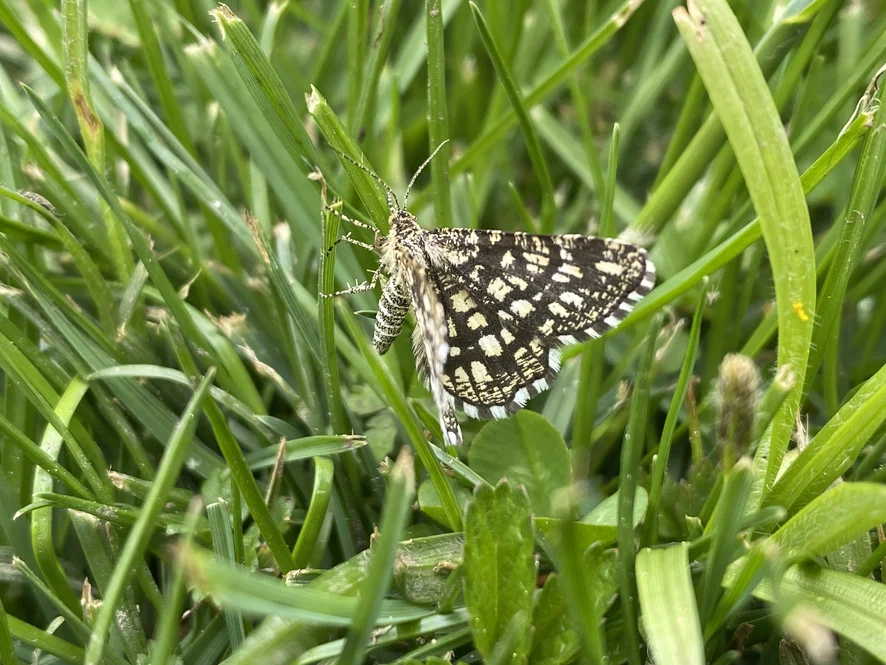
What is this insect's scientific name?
Chiasmia clathrata
